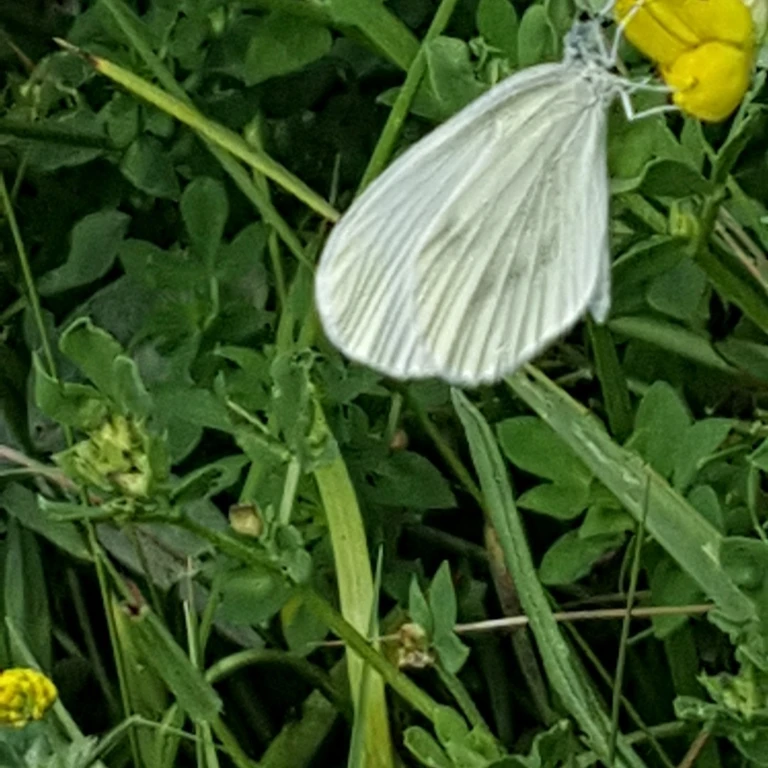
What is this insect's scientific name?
Leptidea sinapis/juvernica
